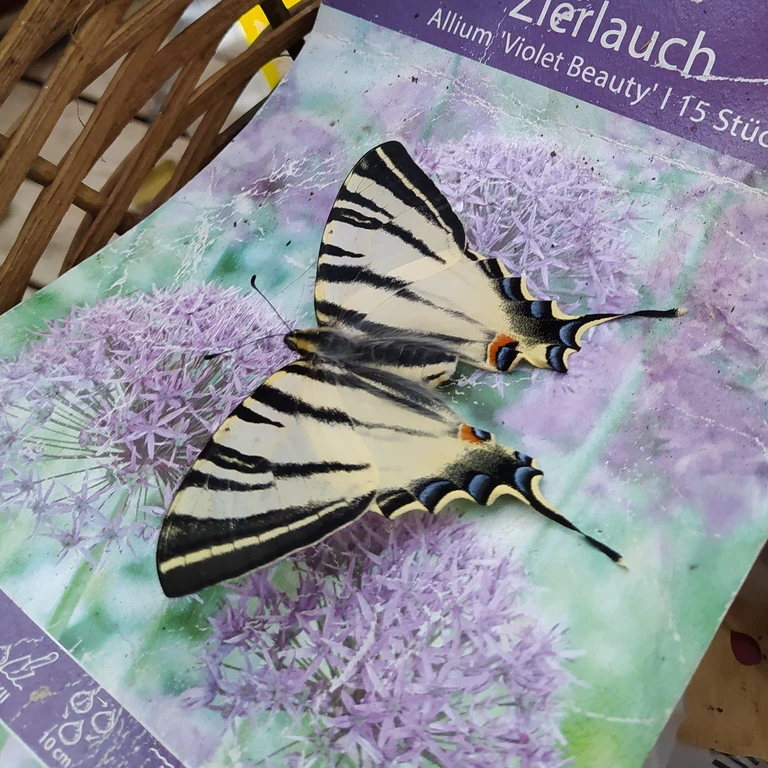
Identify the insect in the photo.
Iphiclides podalirius
